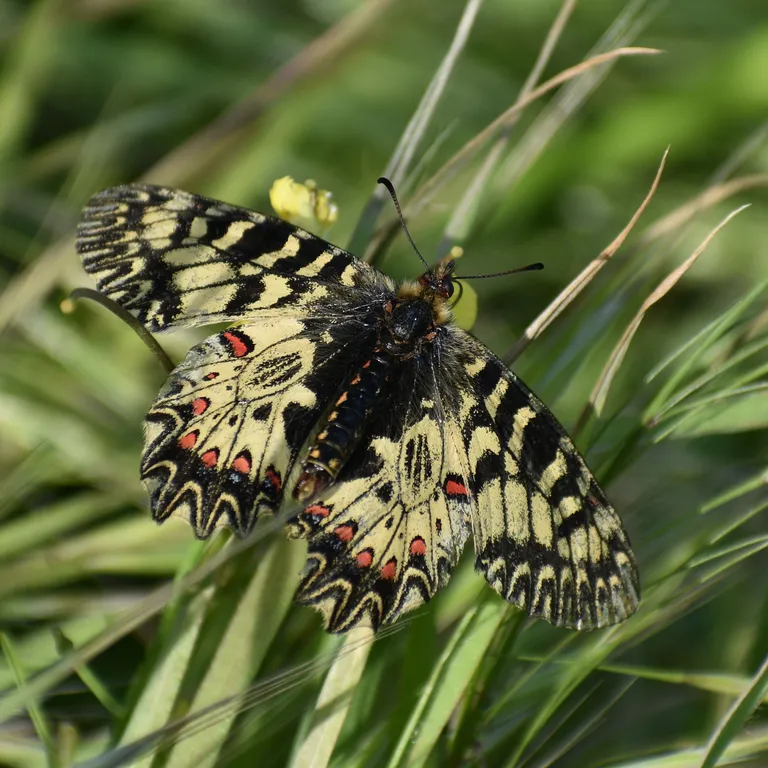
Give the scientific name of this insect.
Zerynthia polyxena
